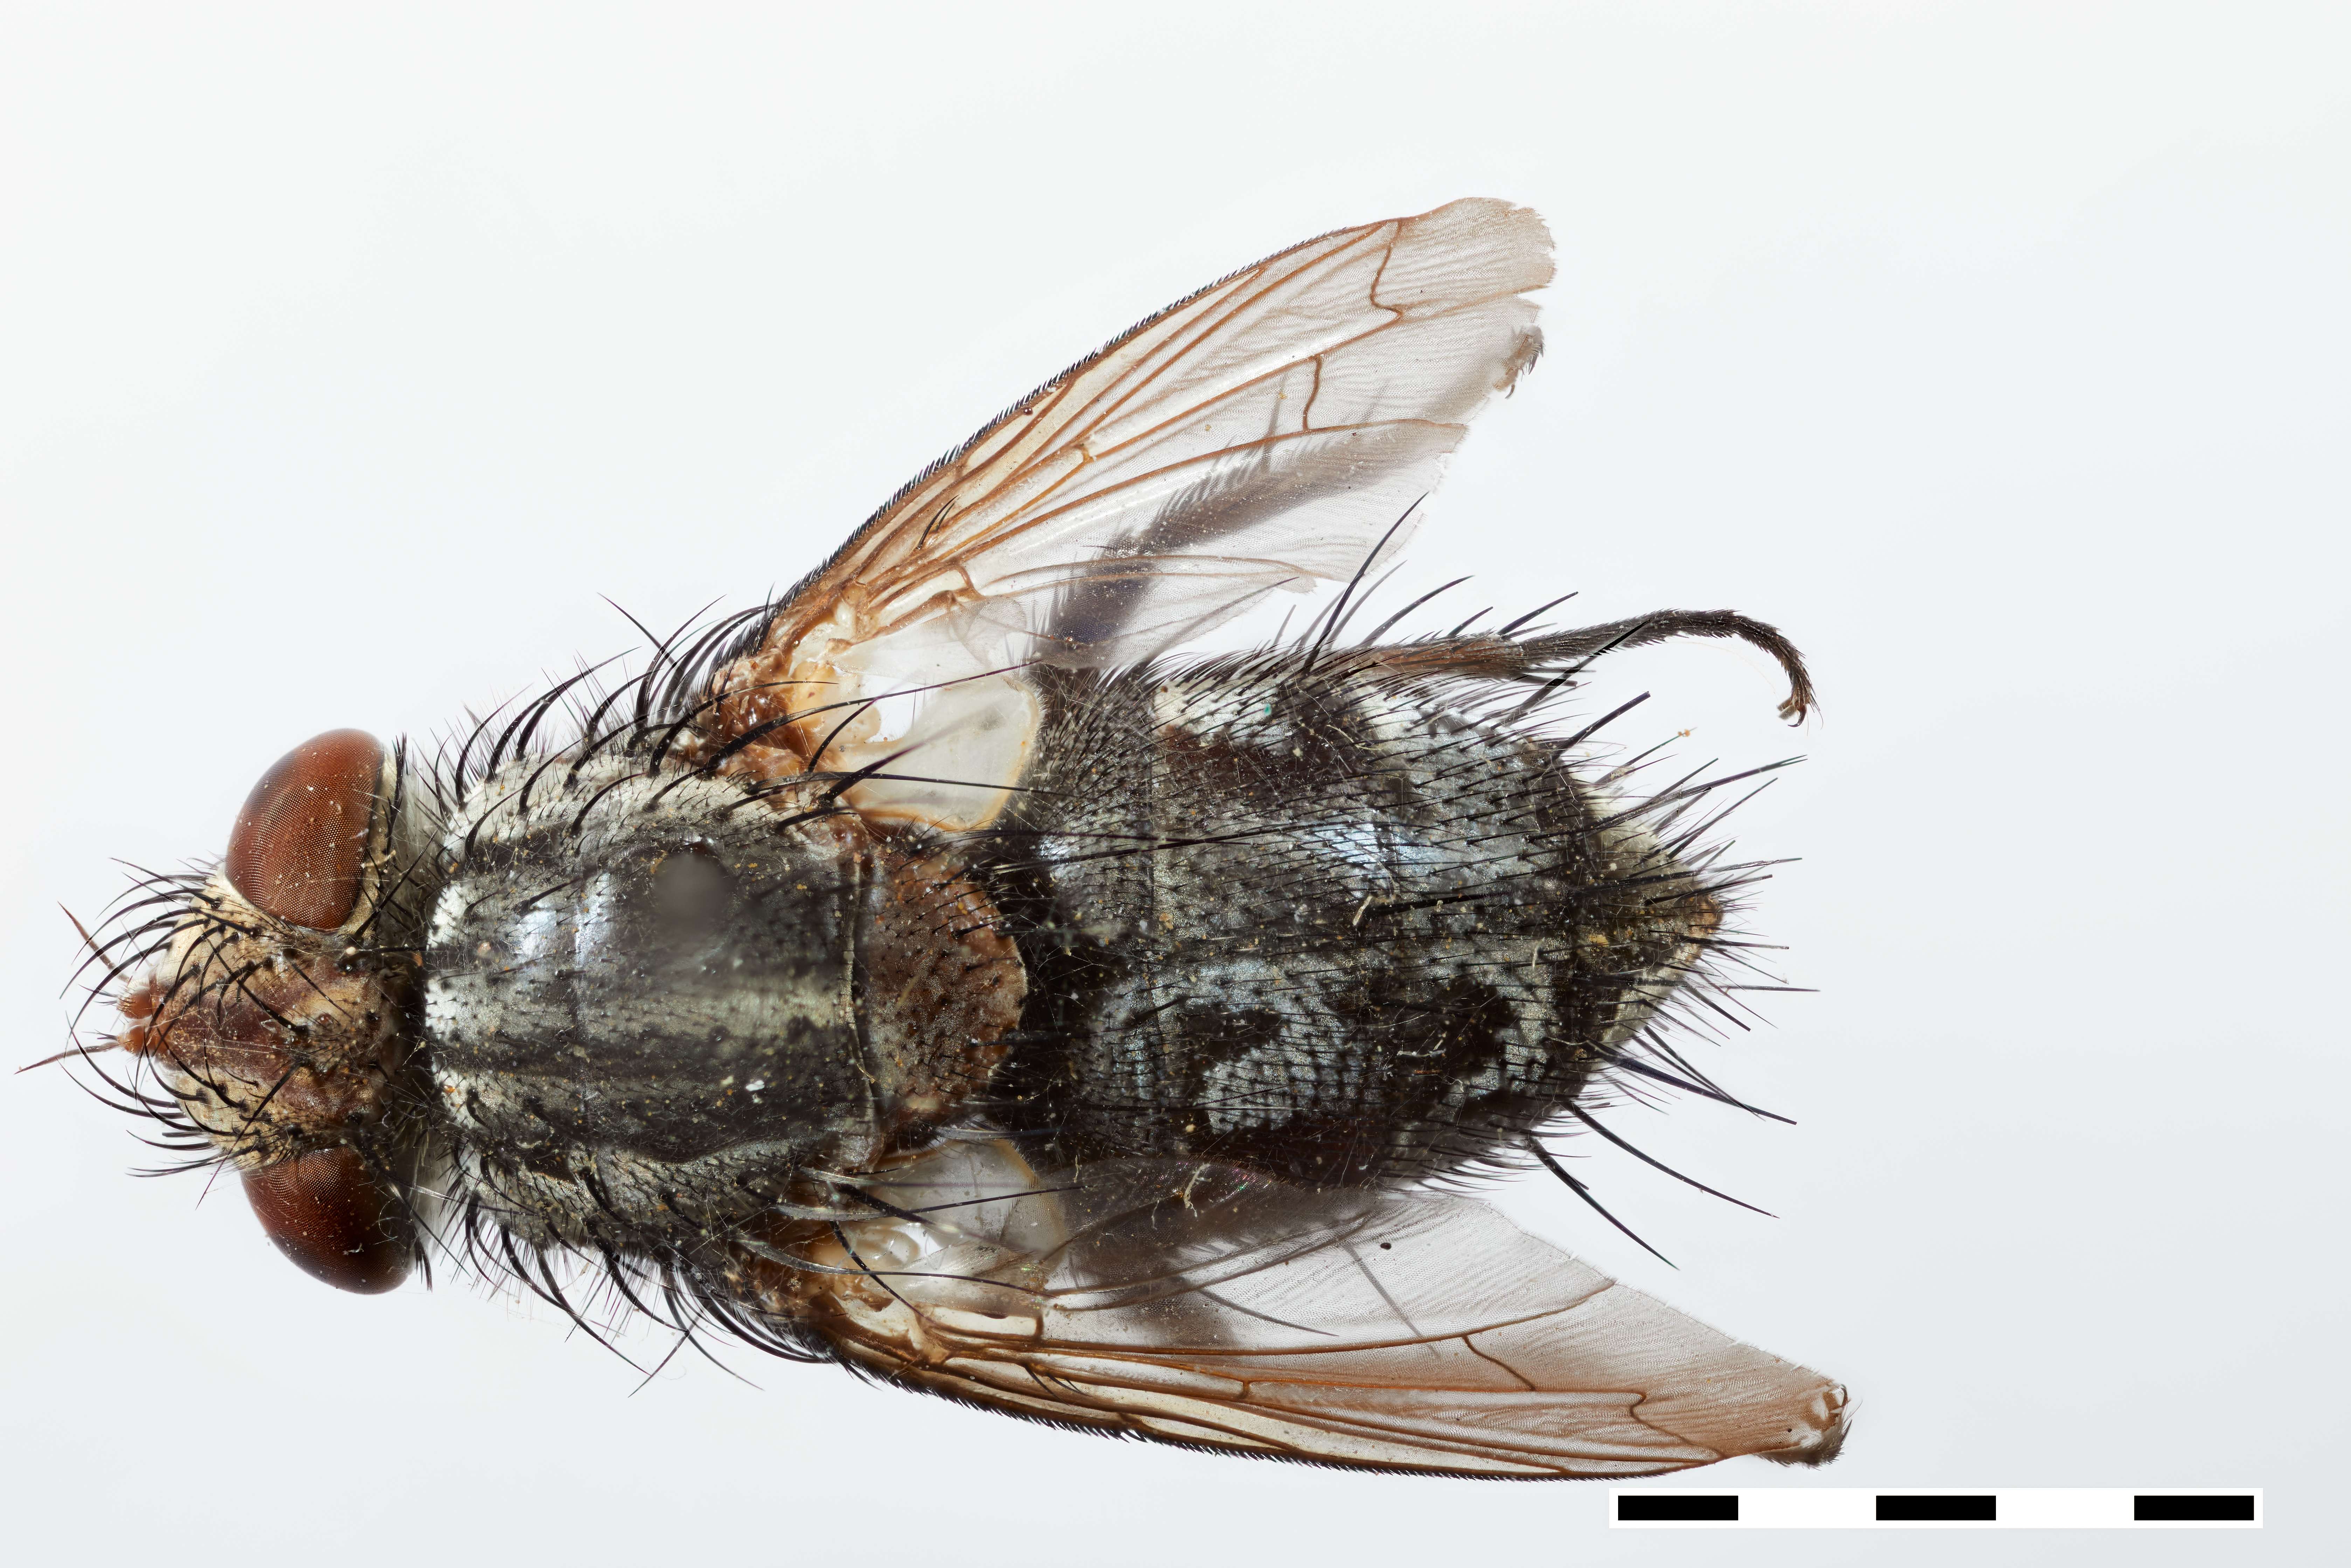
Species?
Eophrissopolia acroglossoides
